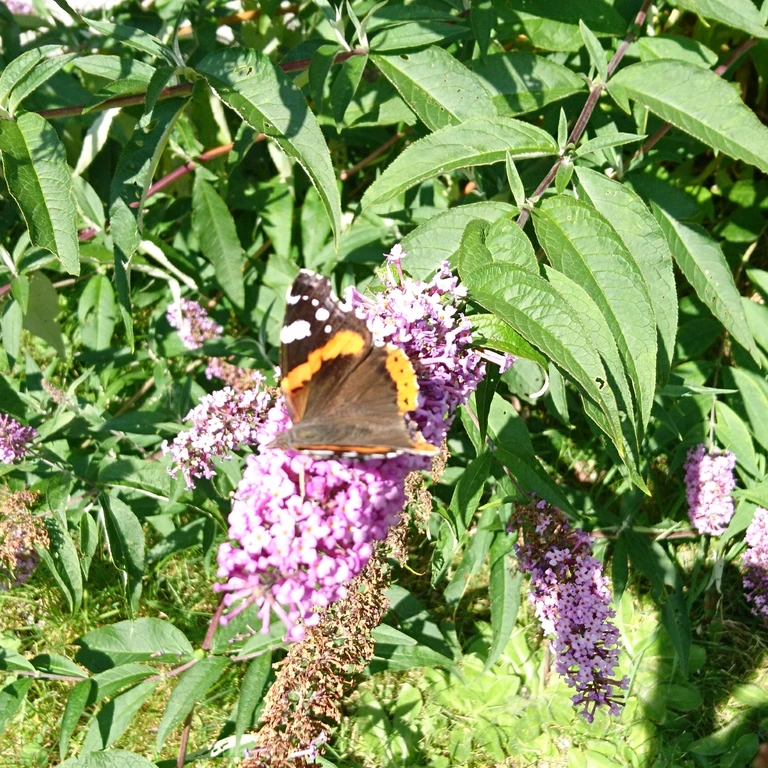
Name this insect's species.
Vanessa atalanta
